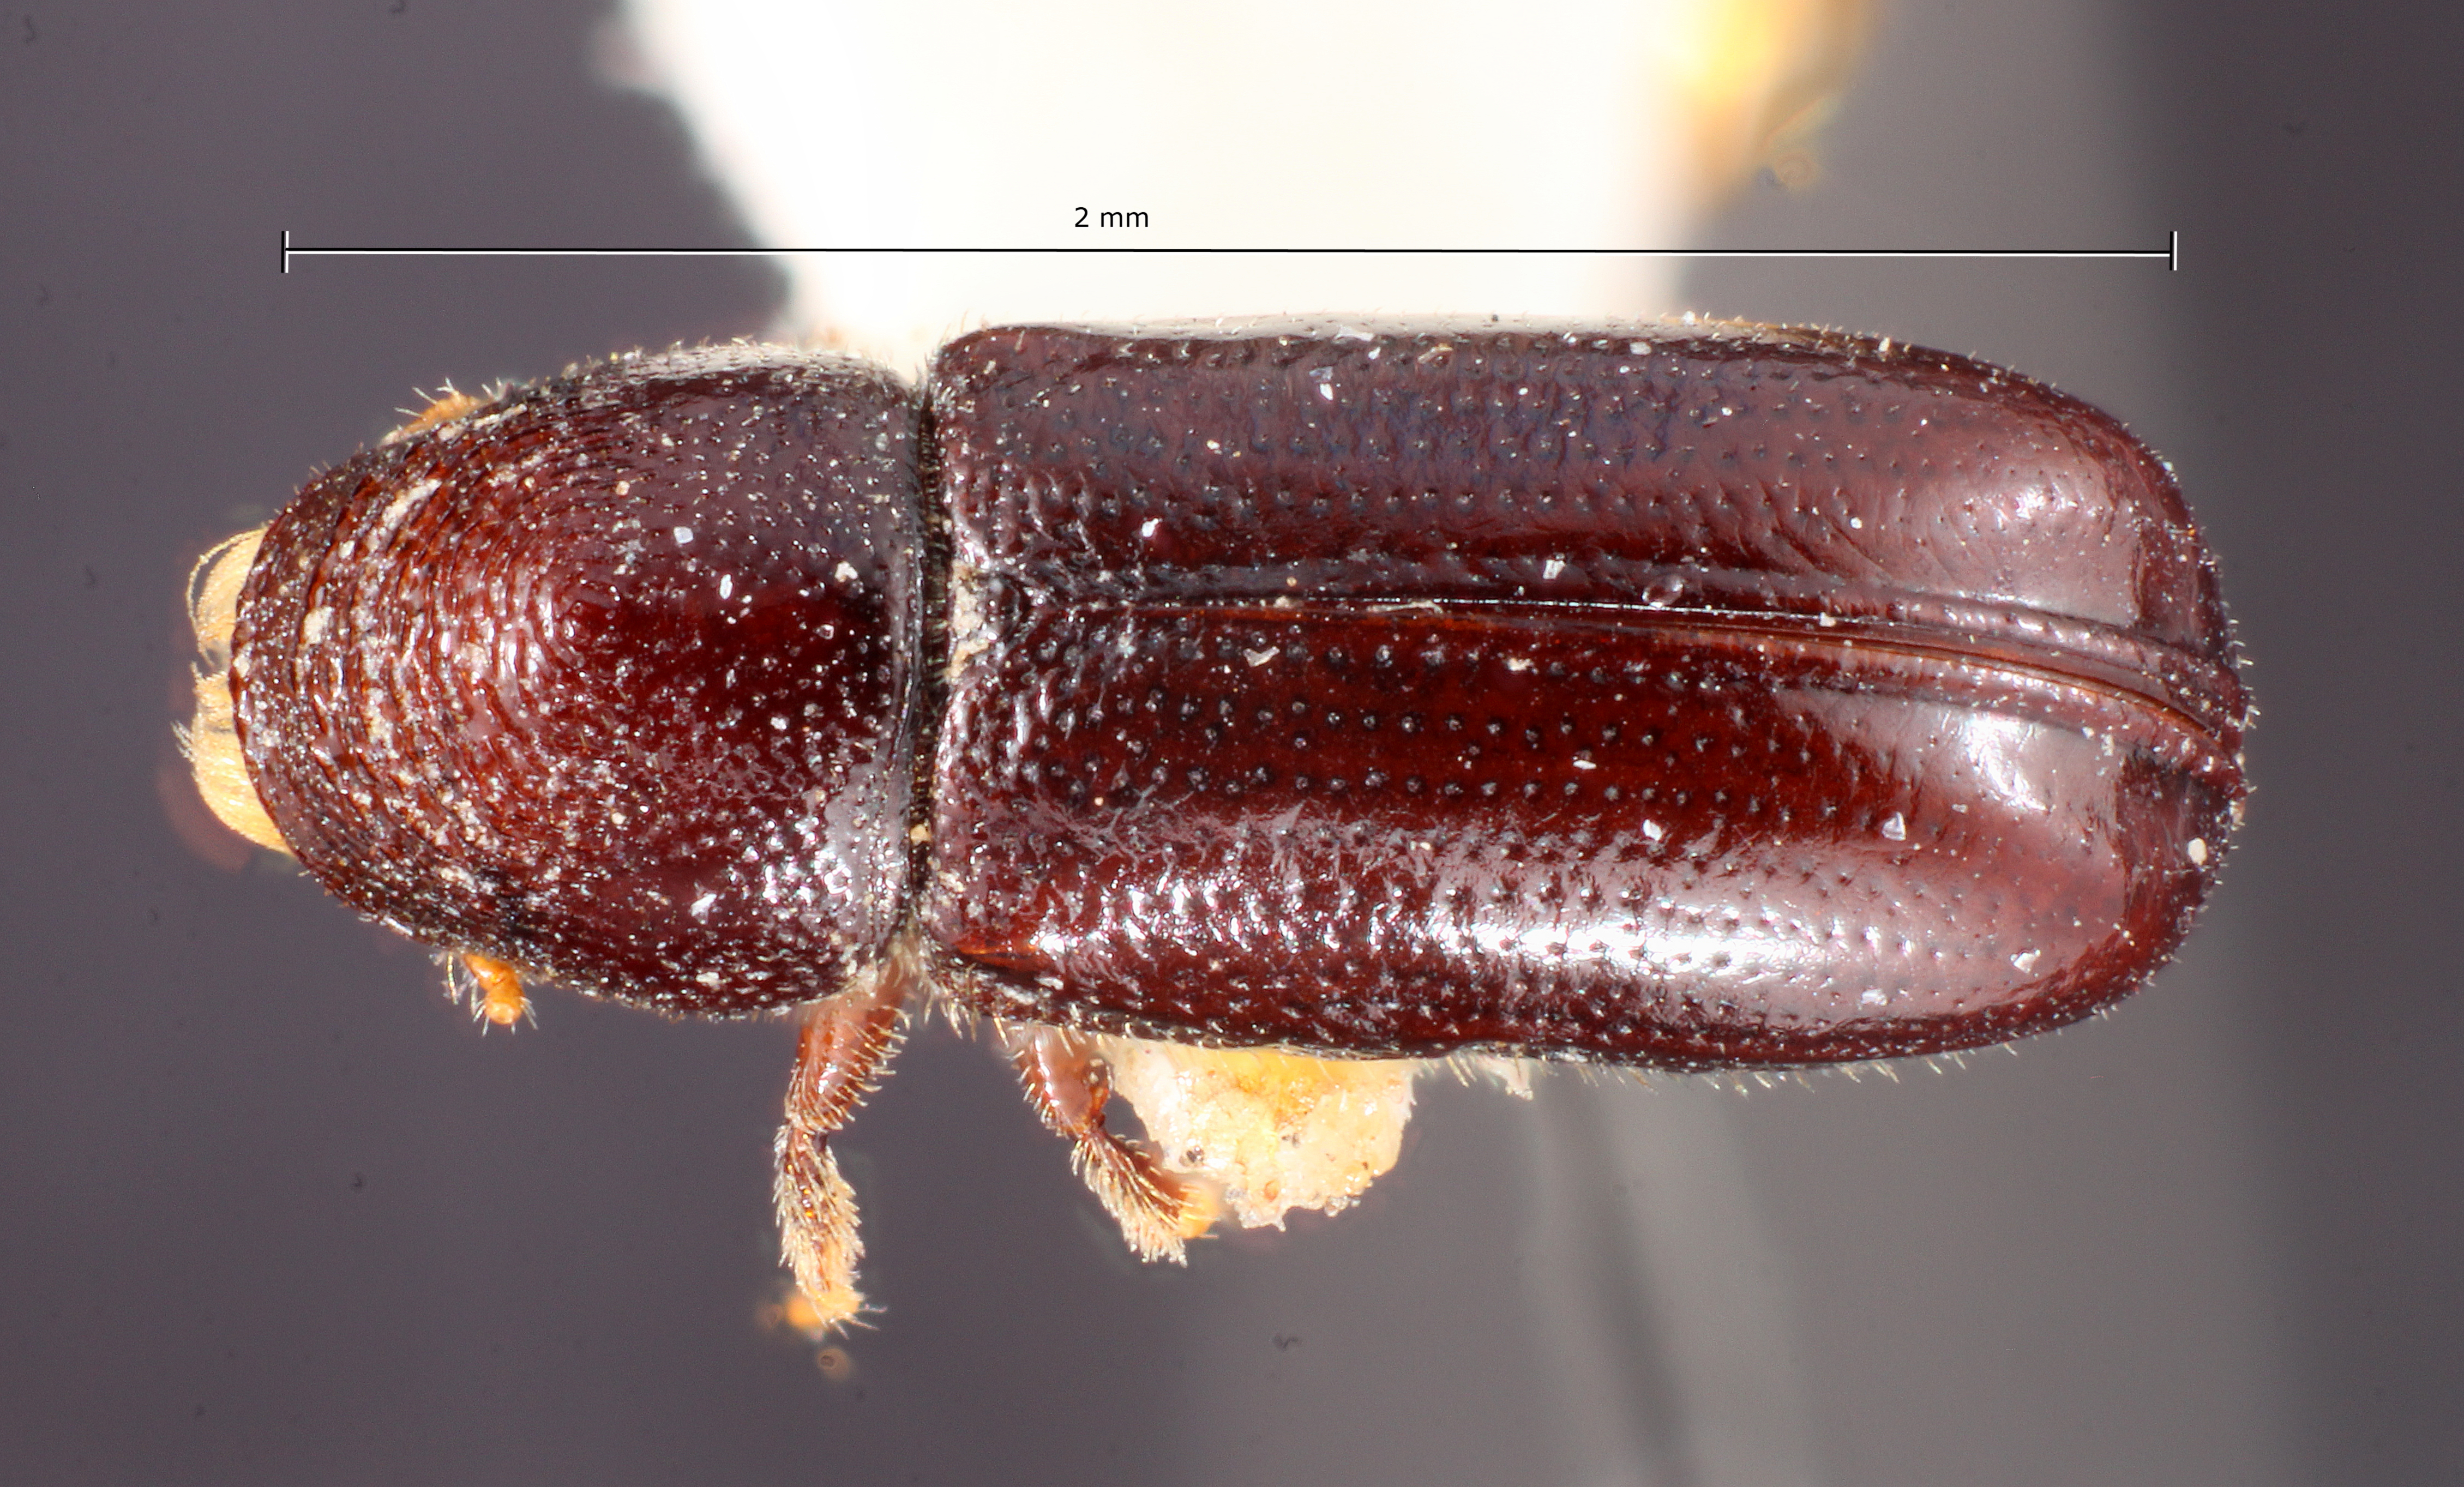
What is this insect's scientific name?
Pityophthorus anceps
